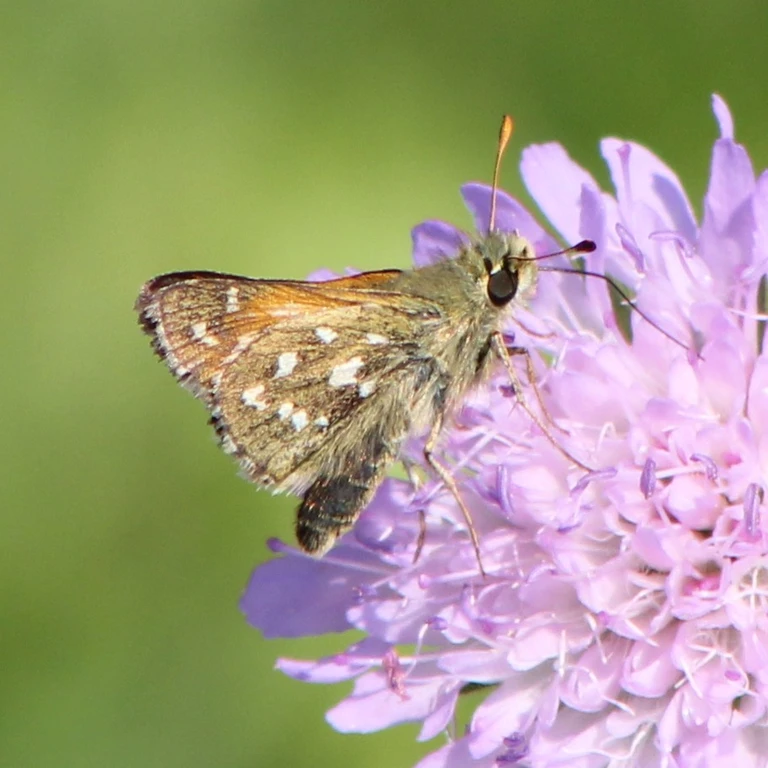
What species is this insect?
Hesperia comma
